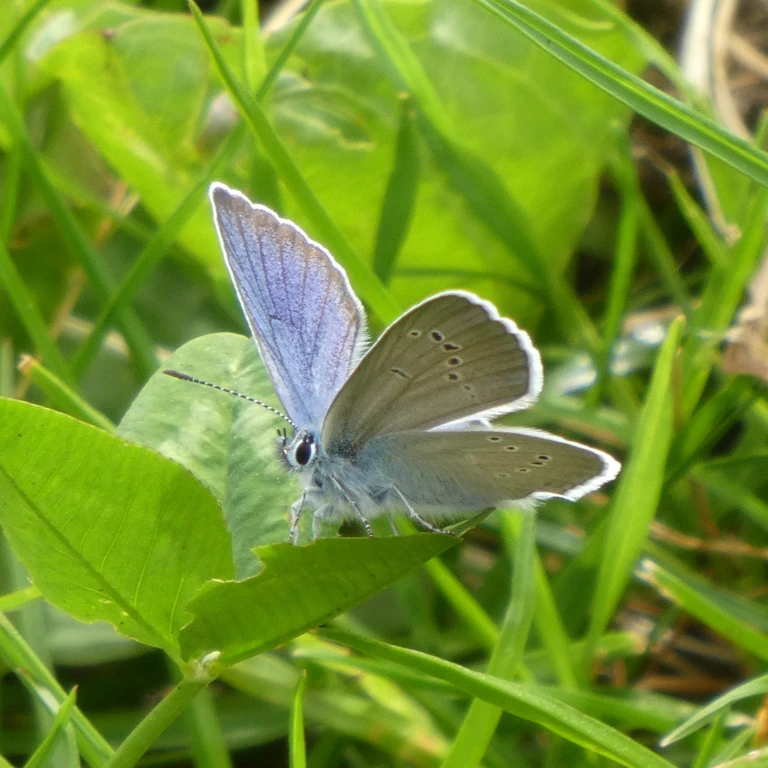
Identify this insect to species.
Cyaniris semiargus
